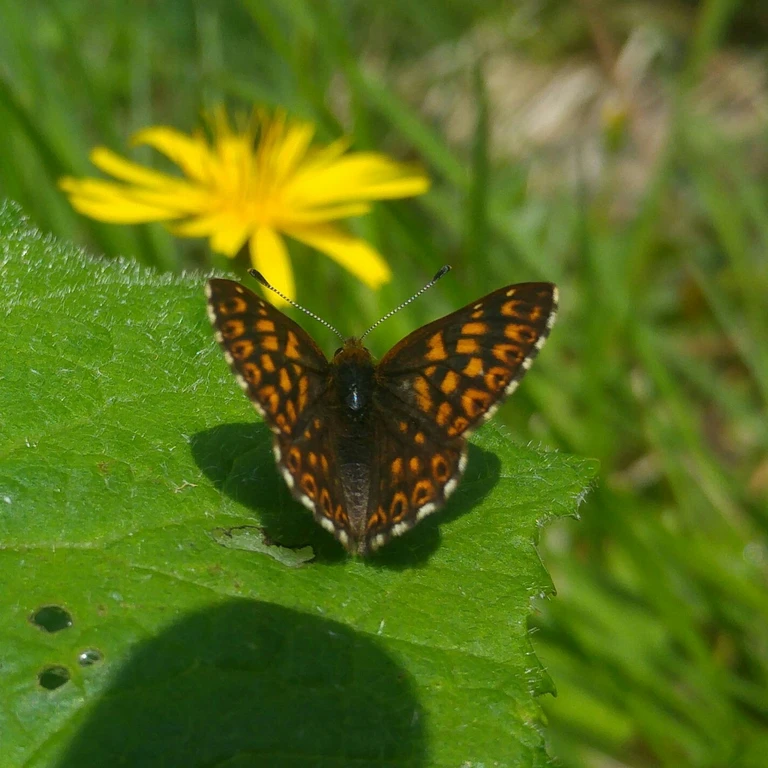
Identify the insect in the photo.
Hamearis lucina
